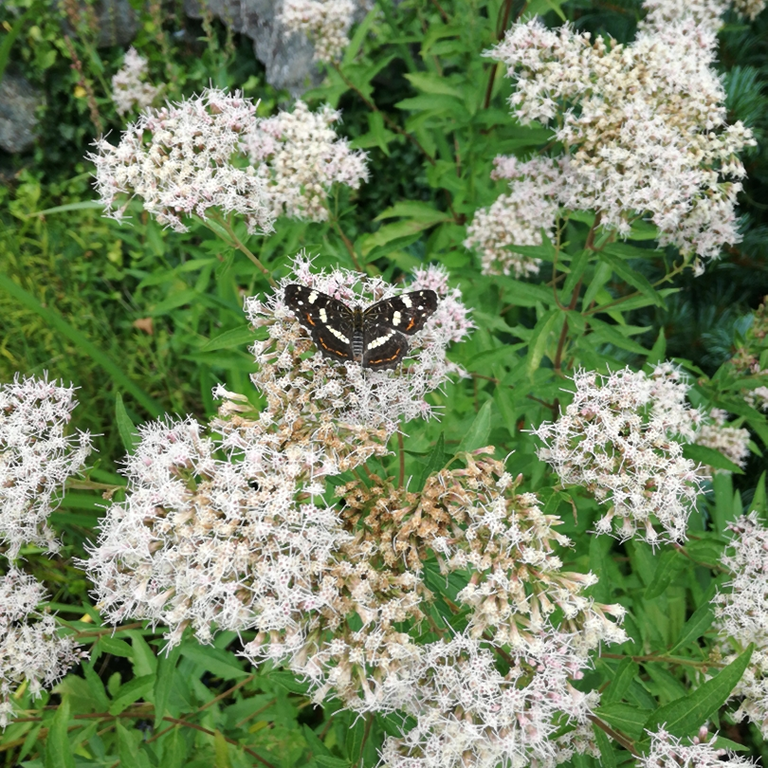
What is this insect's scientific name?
Araschnia levana
